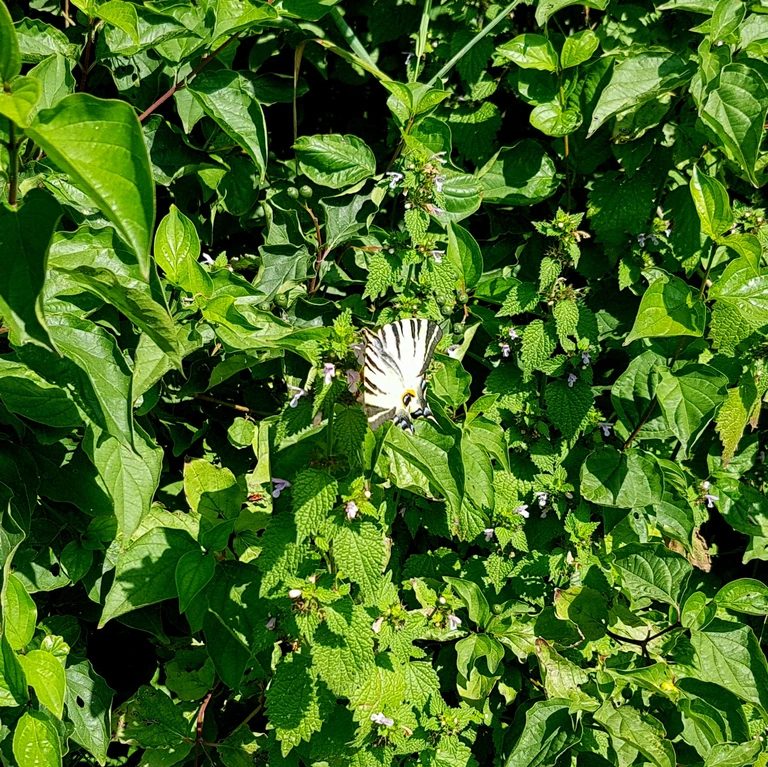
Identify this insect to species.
Iphiclides podalirius
